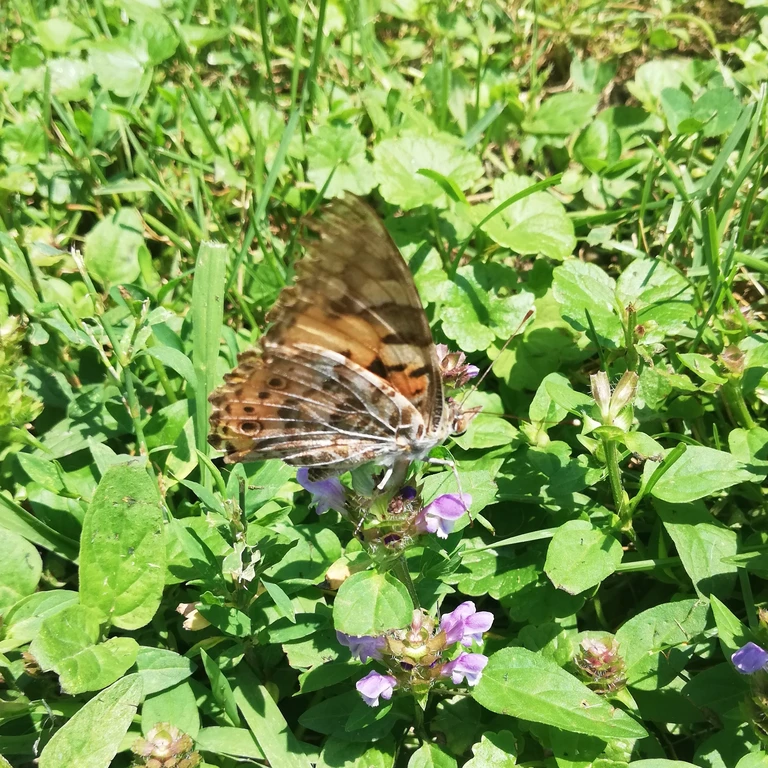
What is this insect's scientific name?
Vanessa cardui
